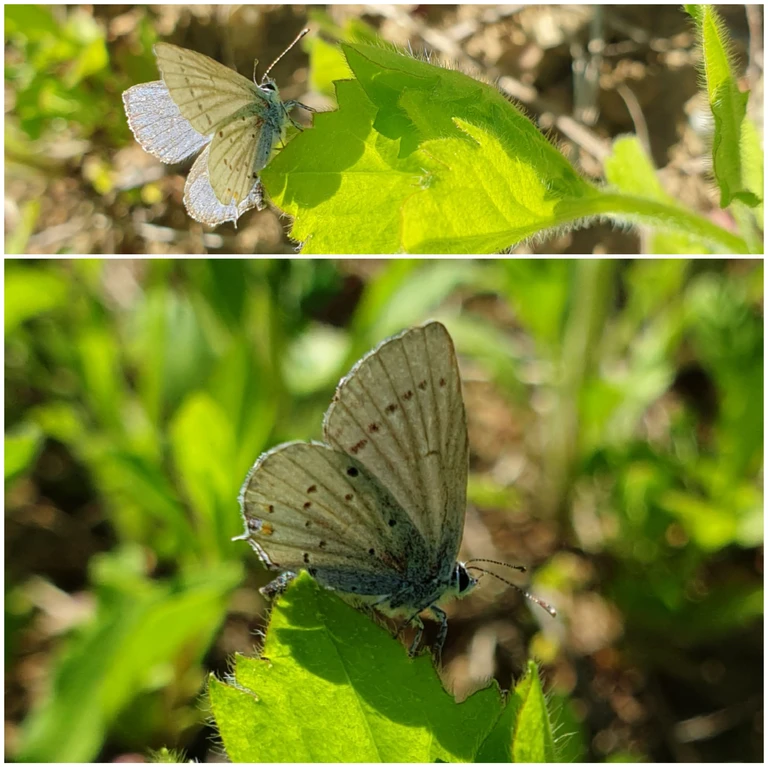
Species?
Cupido argiades (also Elkalyce argiades)
